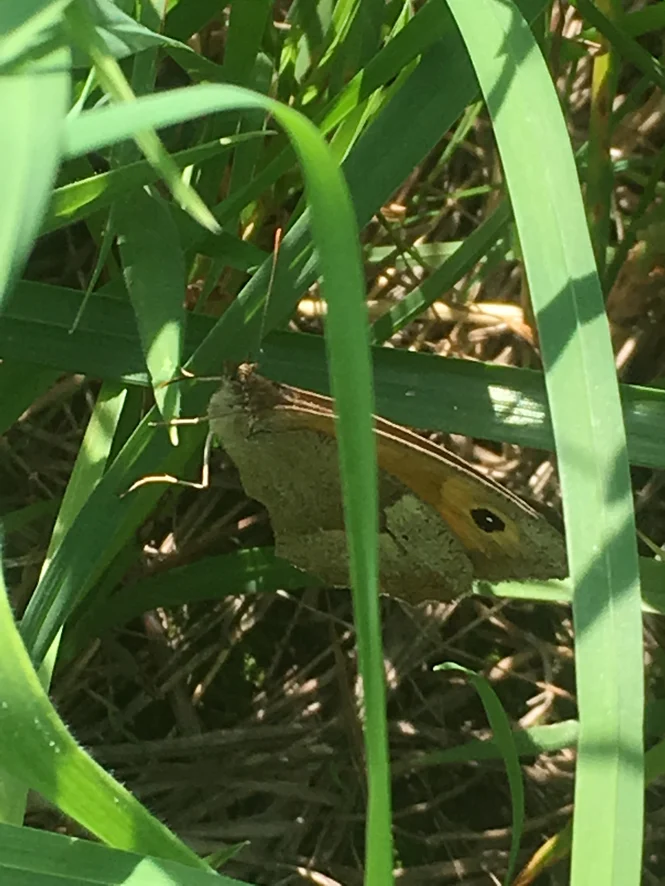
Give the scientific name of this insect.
Maniola jurtina
